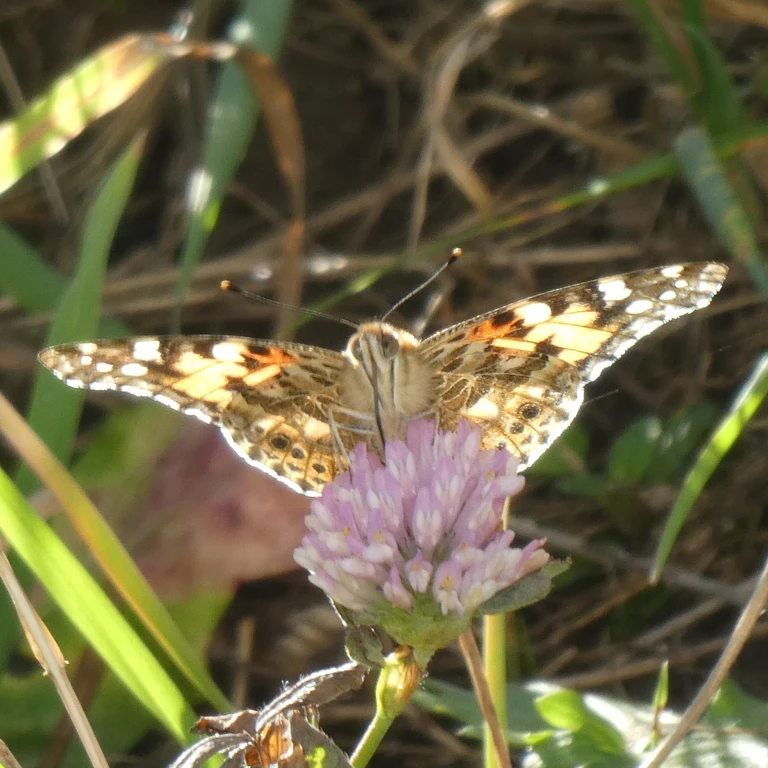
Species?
Vanessa cardui
